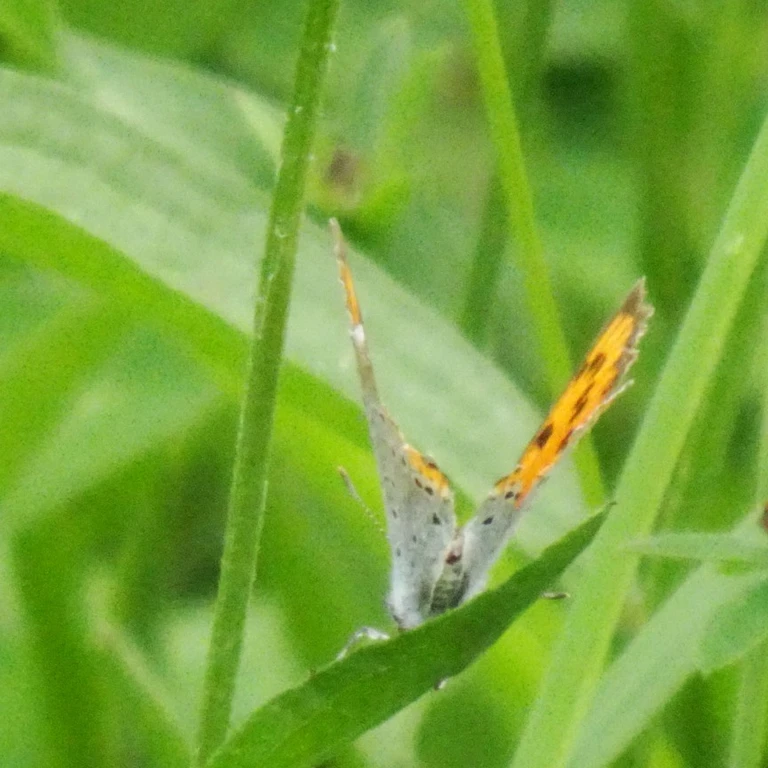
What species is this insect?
Lycaena dispar
